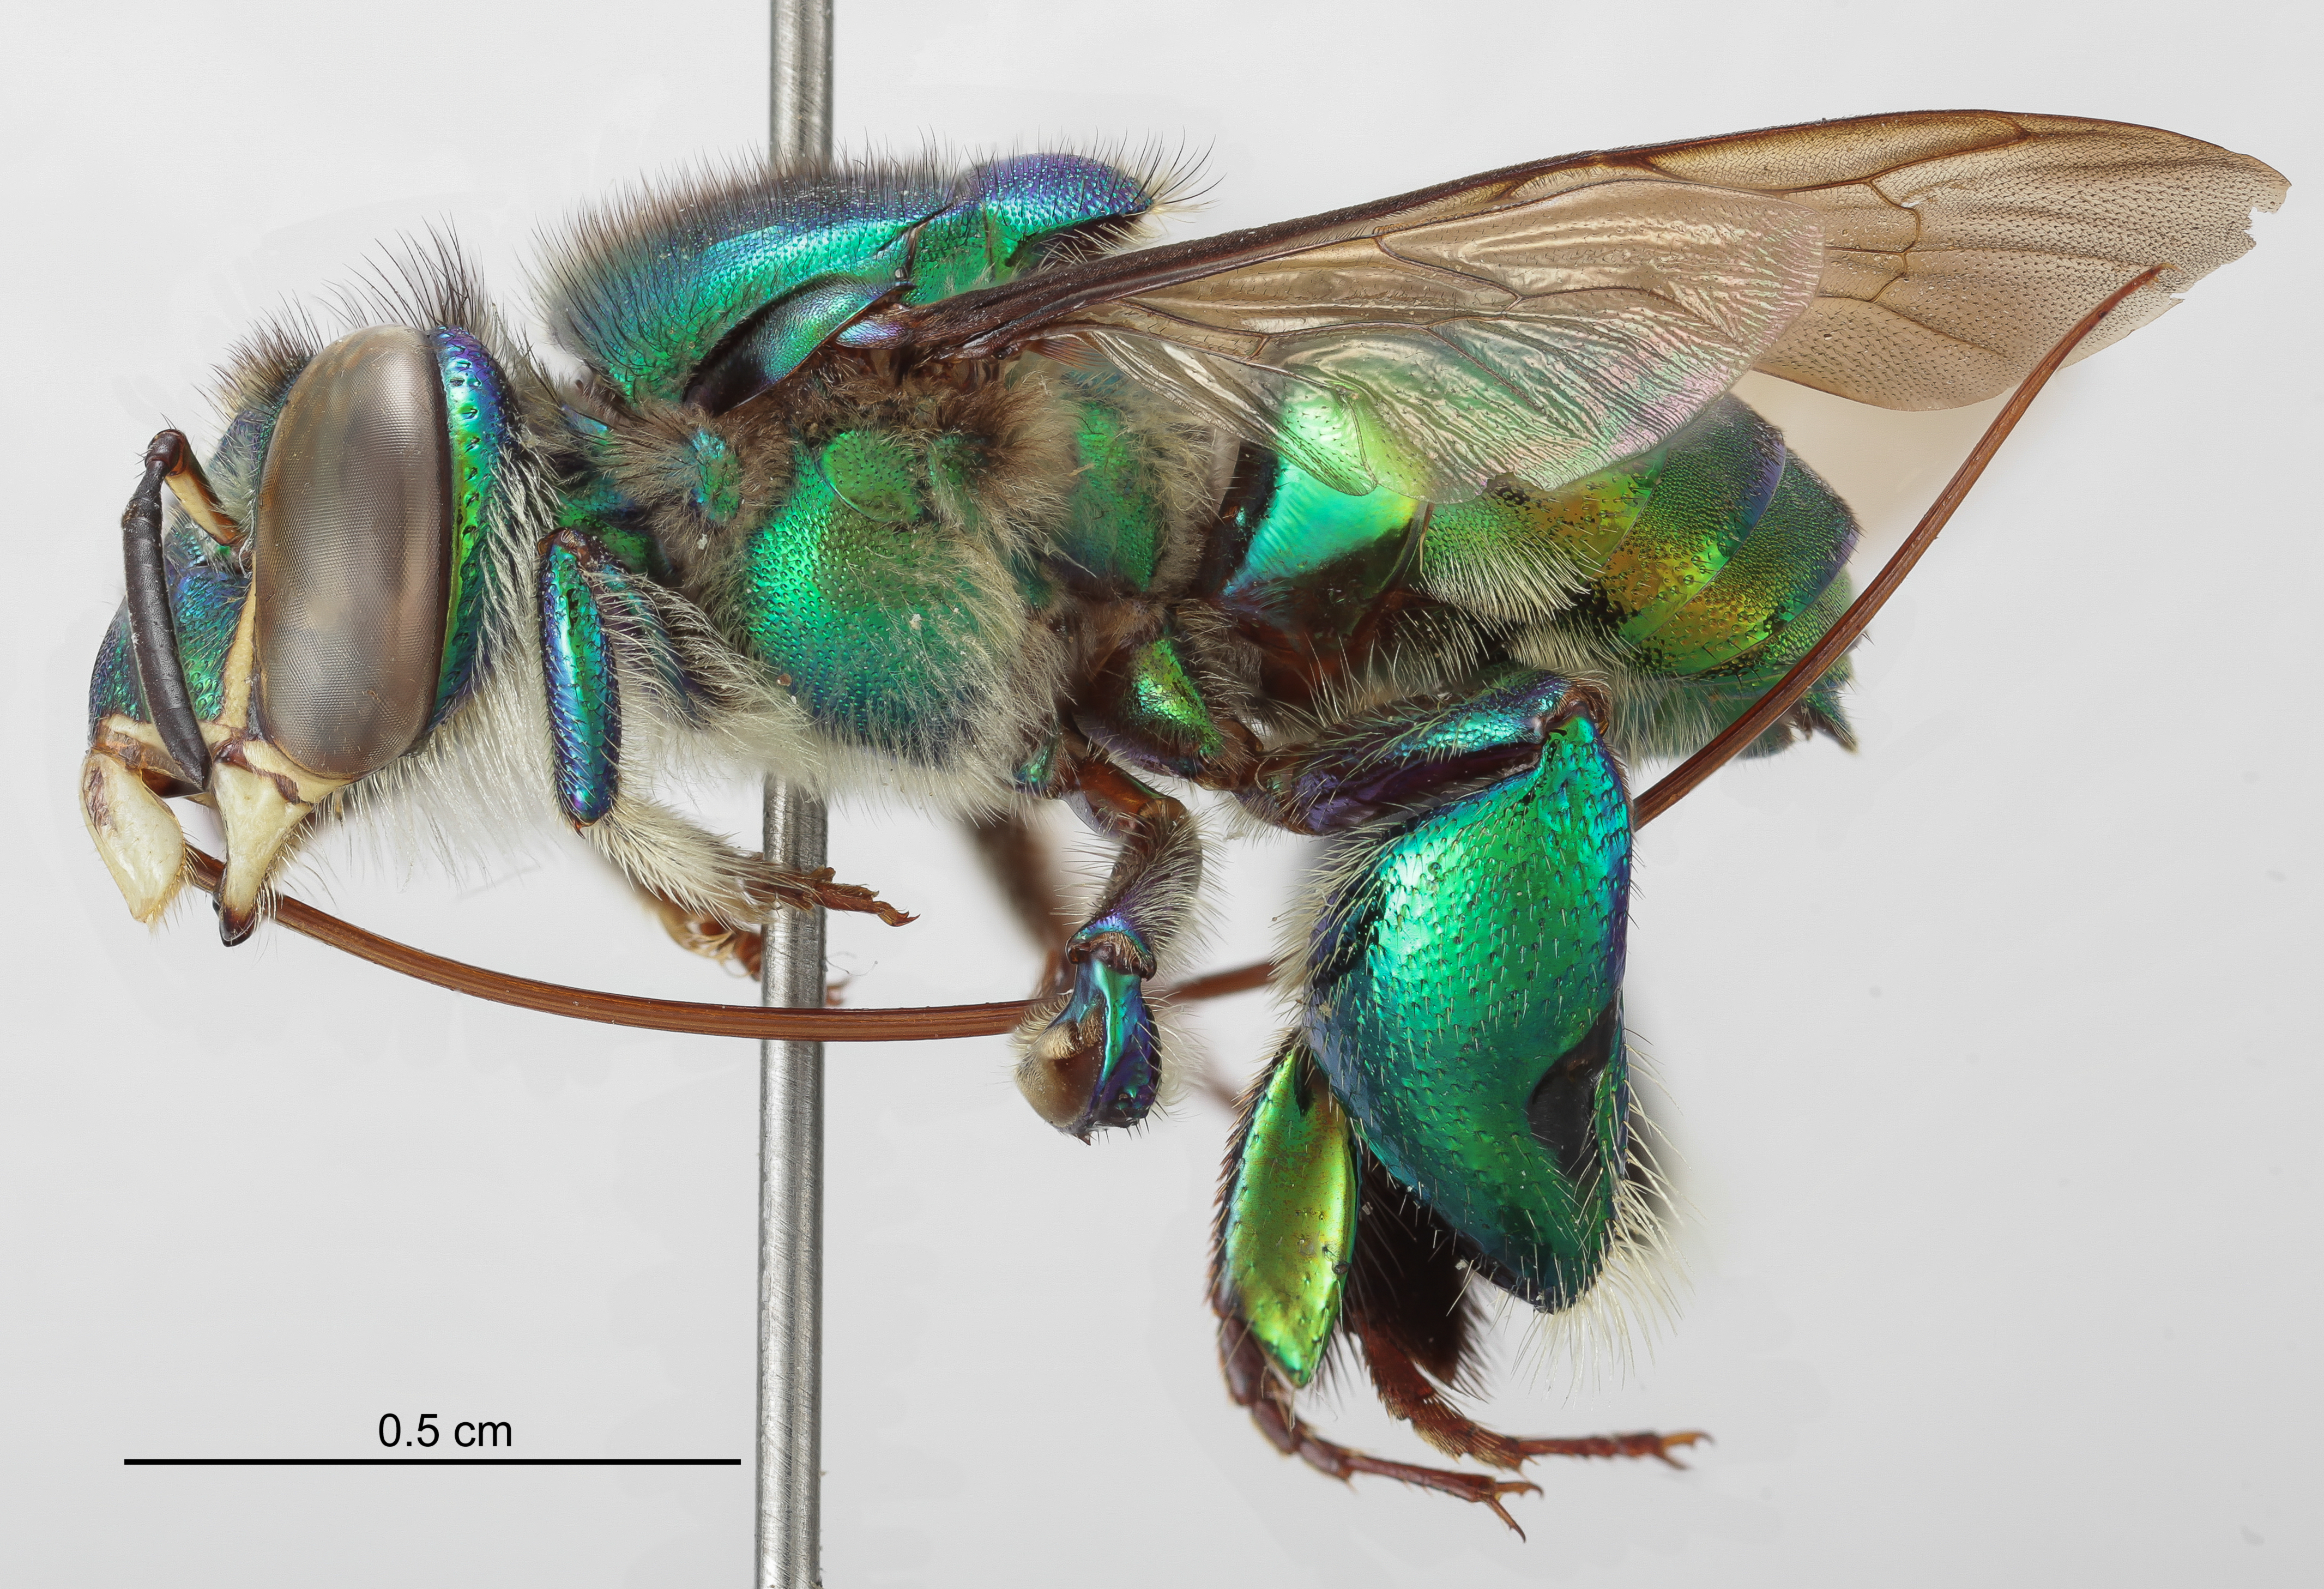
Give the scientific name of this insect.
Euglossa ignita
